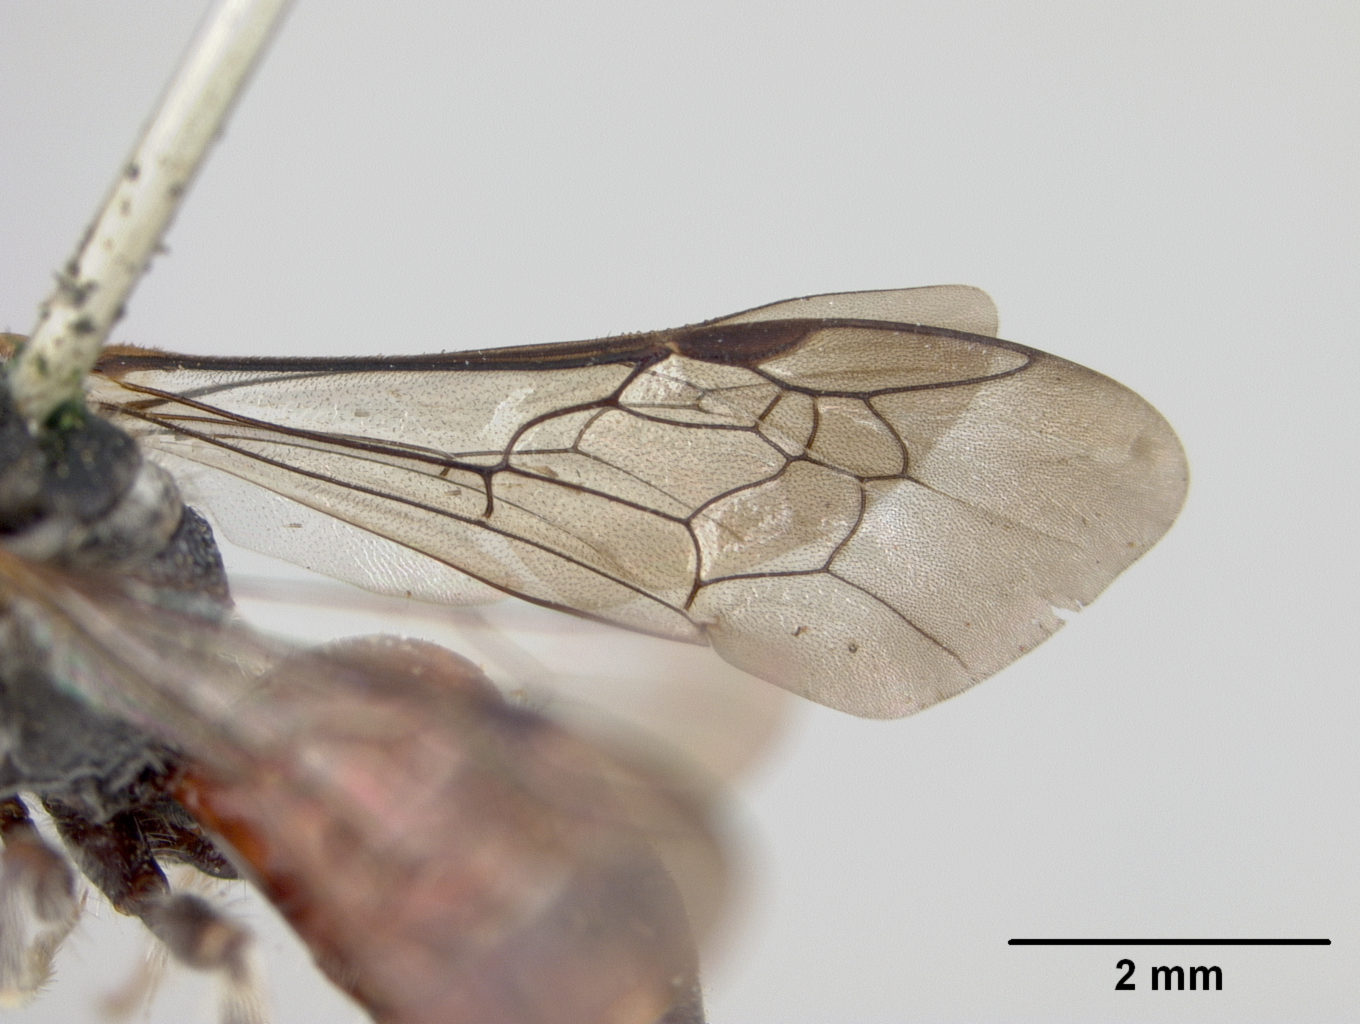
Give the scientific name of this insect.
Sphecodes pecosensis
